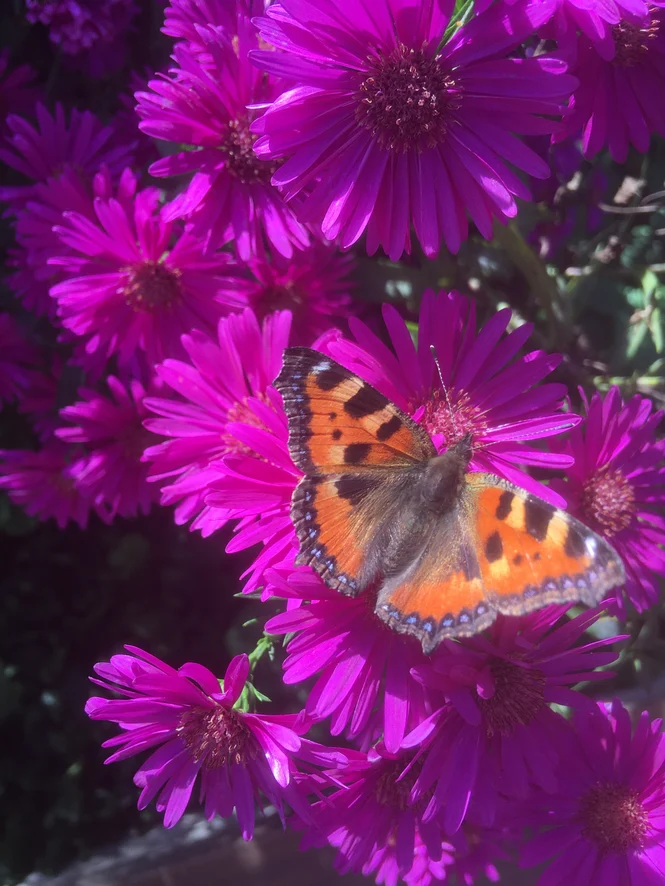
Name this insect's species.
Aglais urticae
